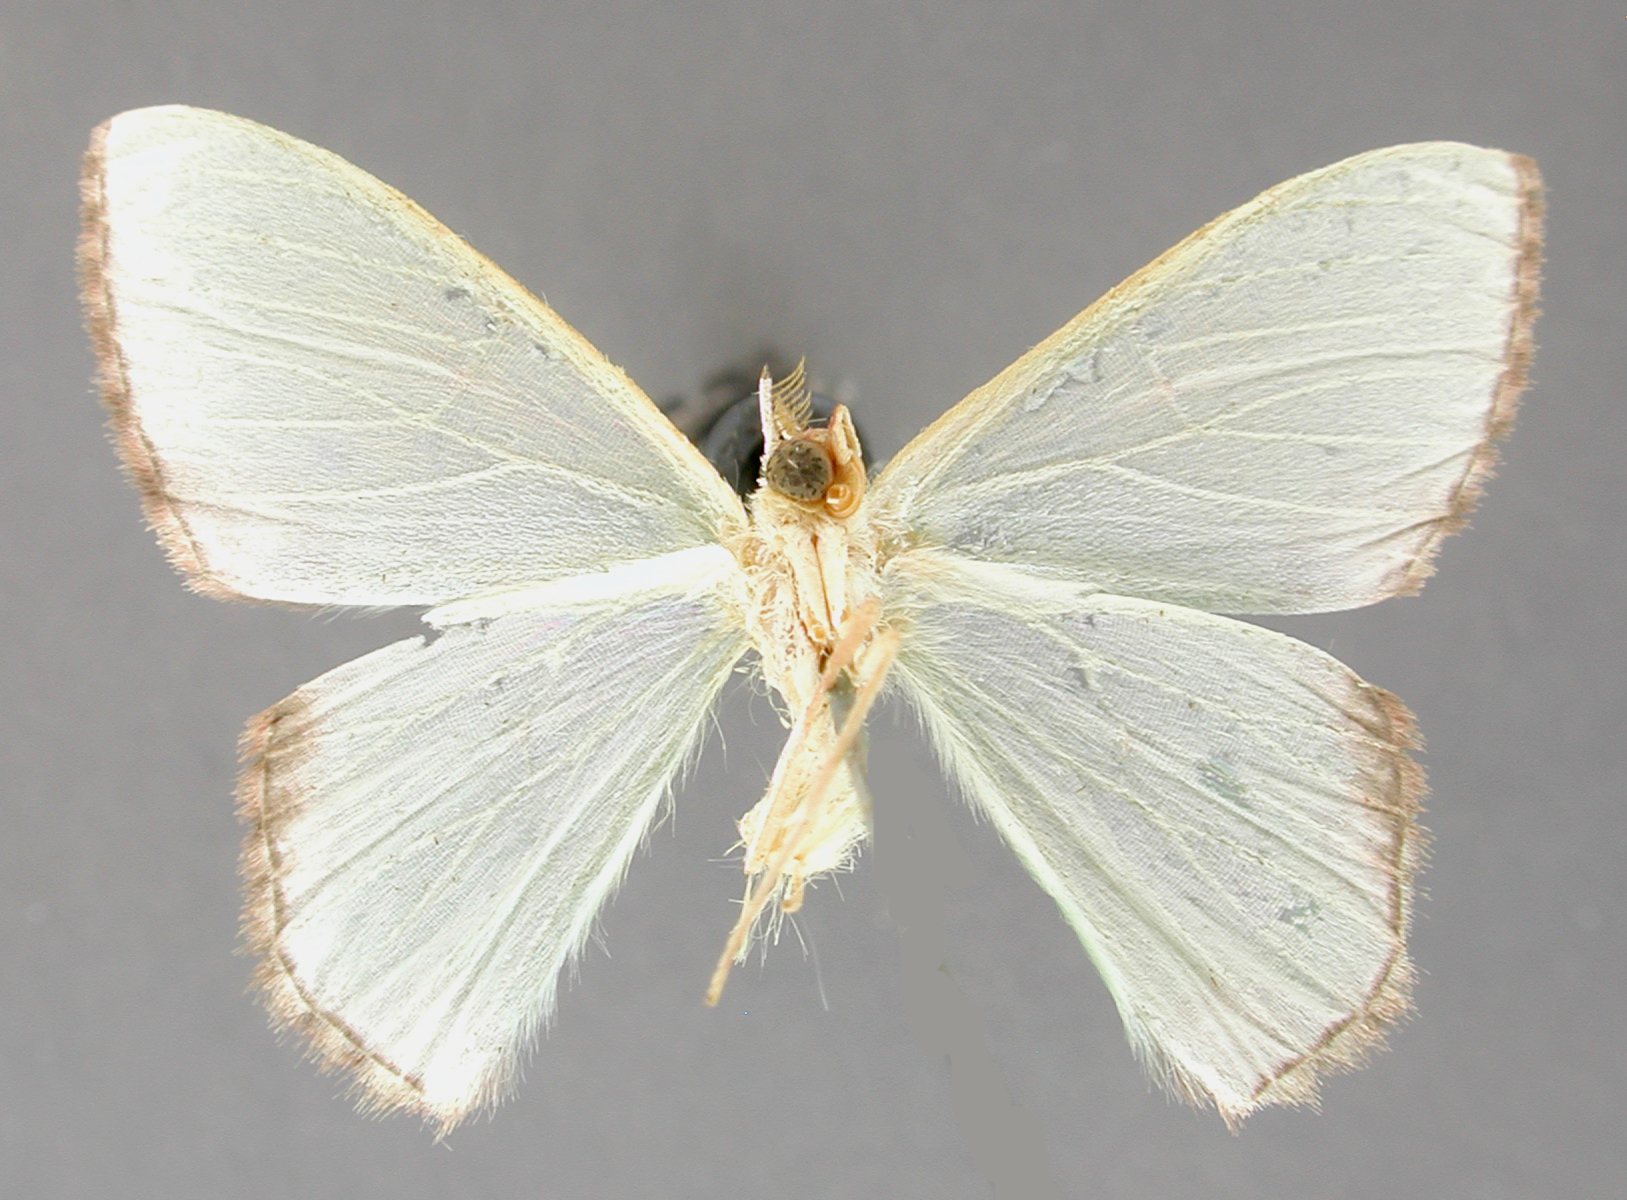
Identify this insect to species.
Racheolopha confluaria
